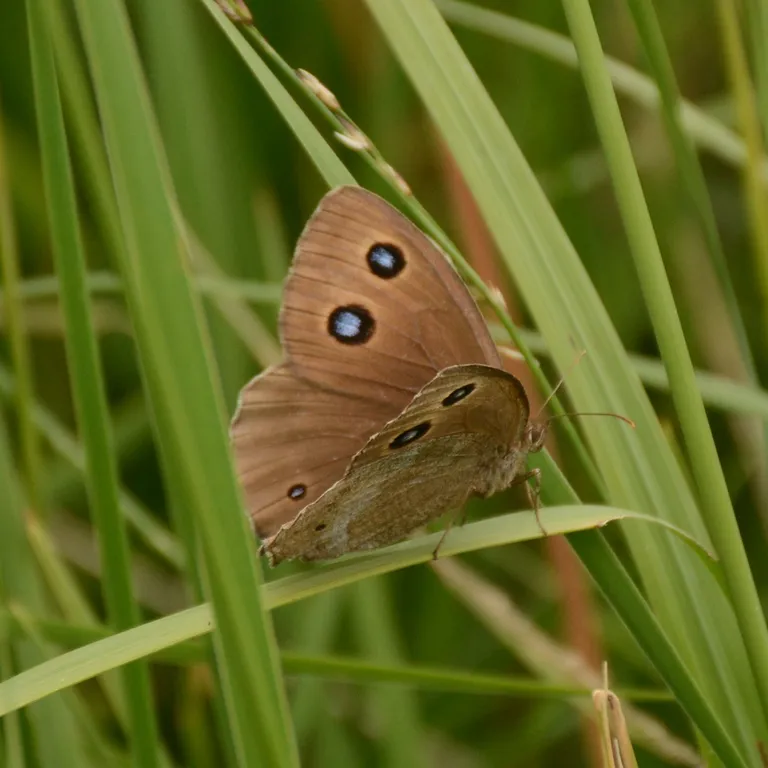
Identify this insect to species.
Minois dryas
